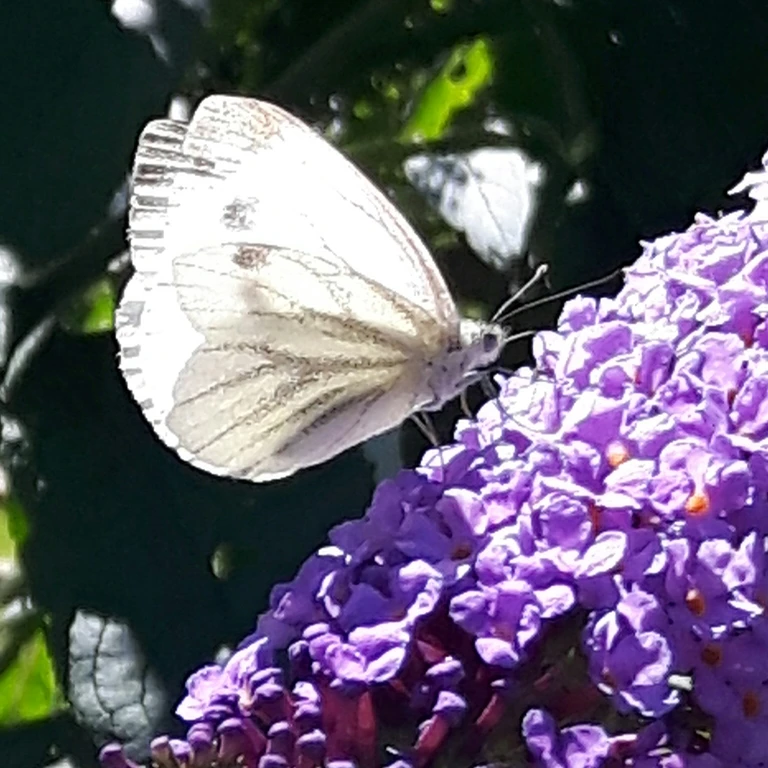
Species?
Pieris napi
